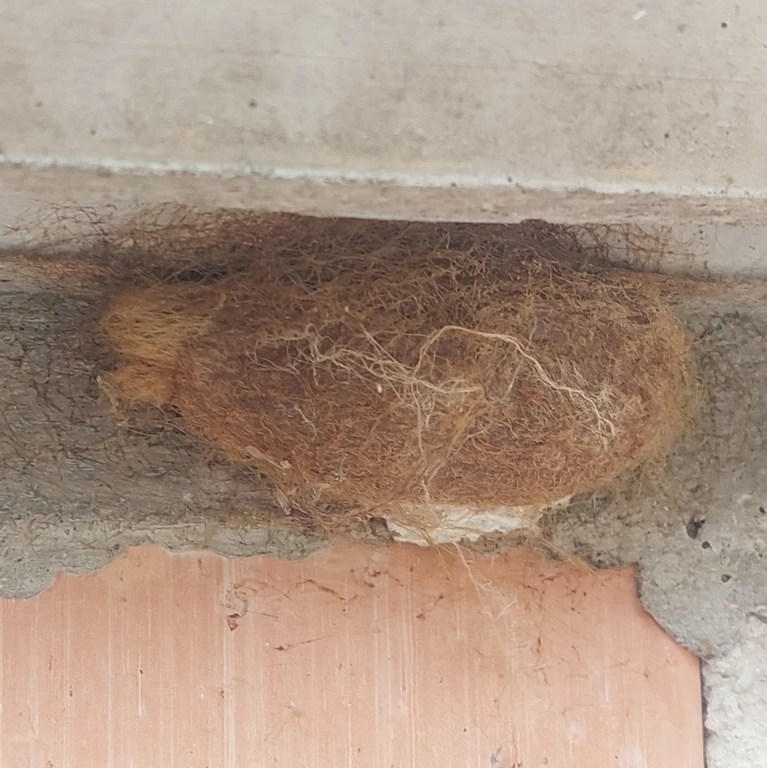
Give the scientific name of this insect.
Saturnia pyri
